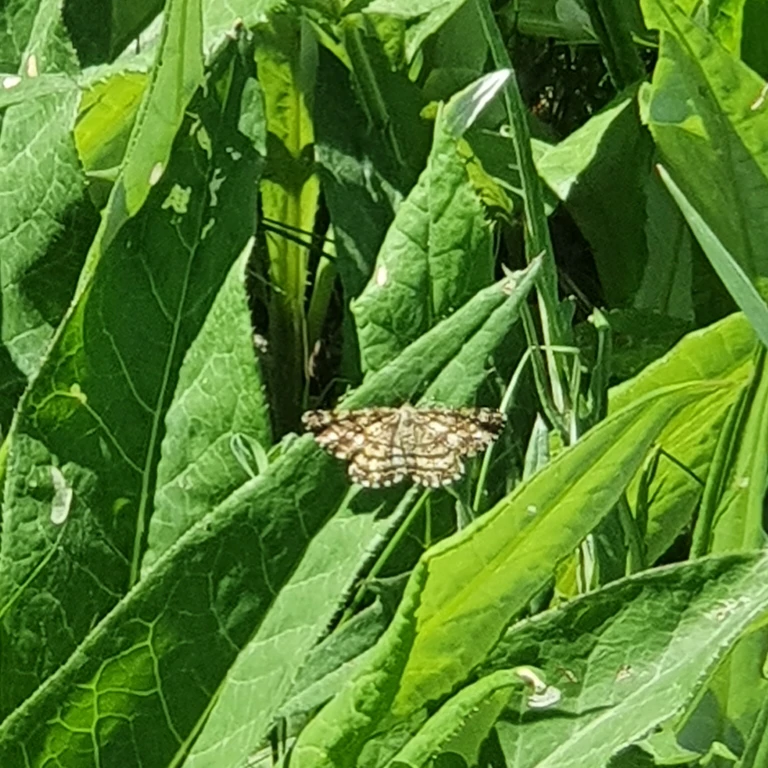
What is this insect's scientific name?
Chiasmia clathrata
